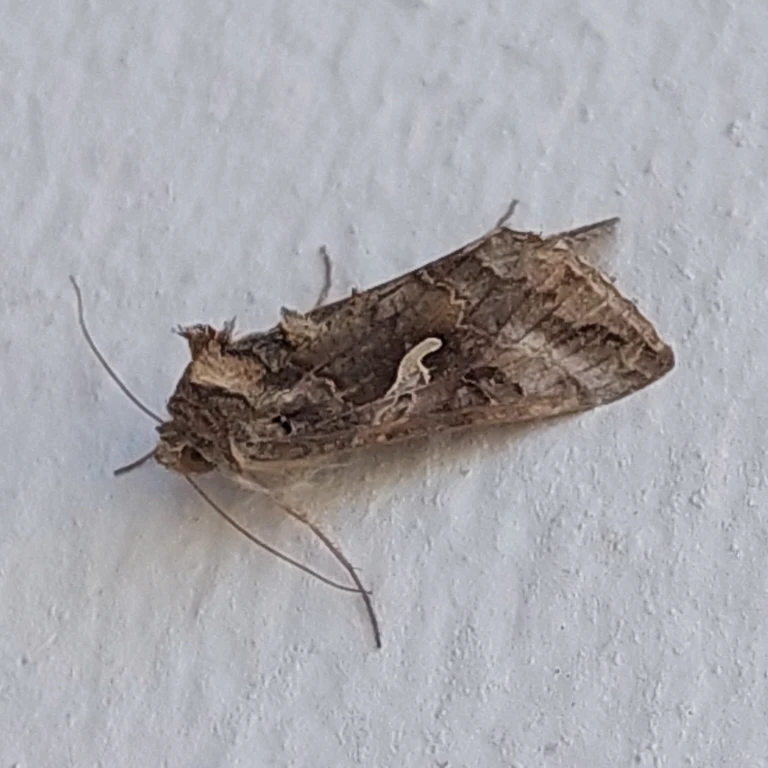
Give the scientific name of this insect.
Autographa gamma
